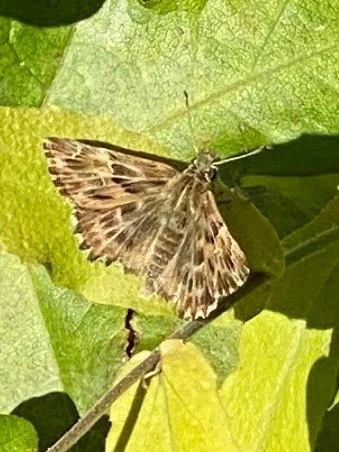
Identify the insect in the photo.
Carcharodus alceae
